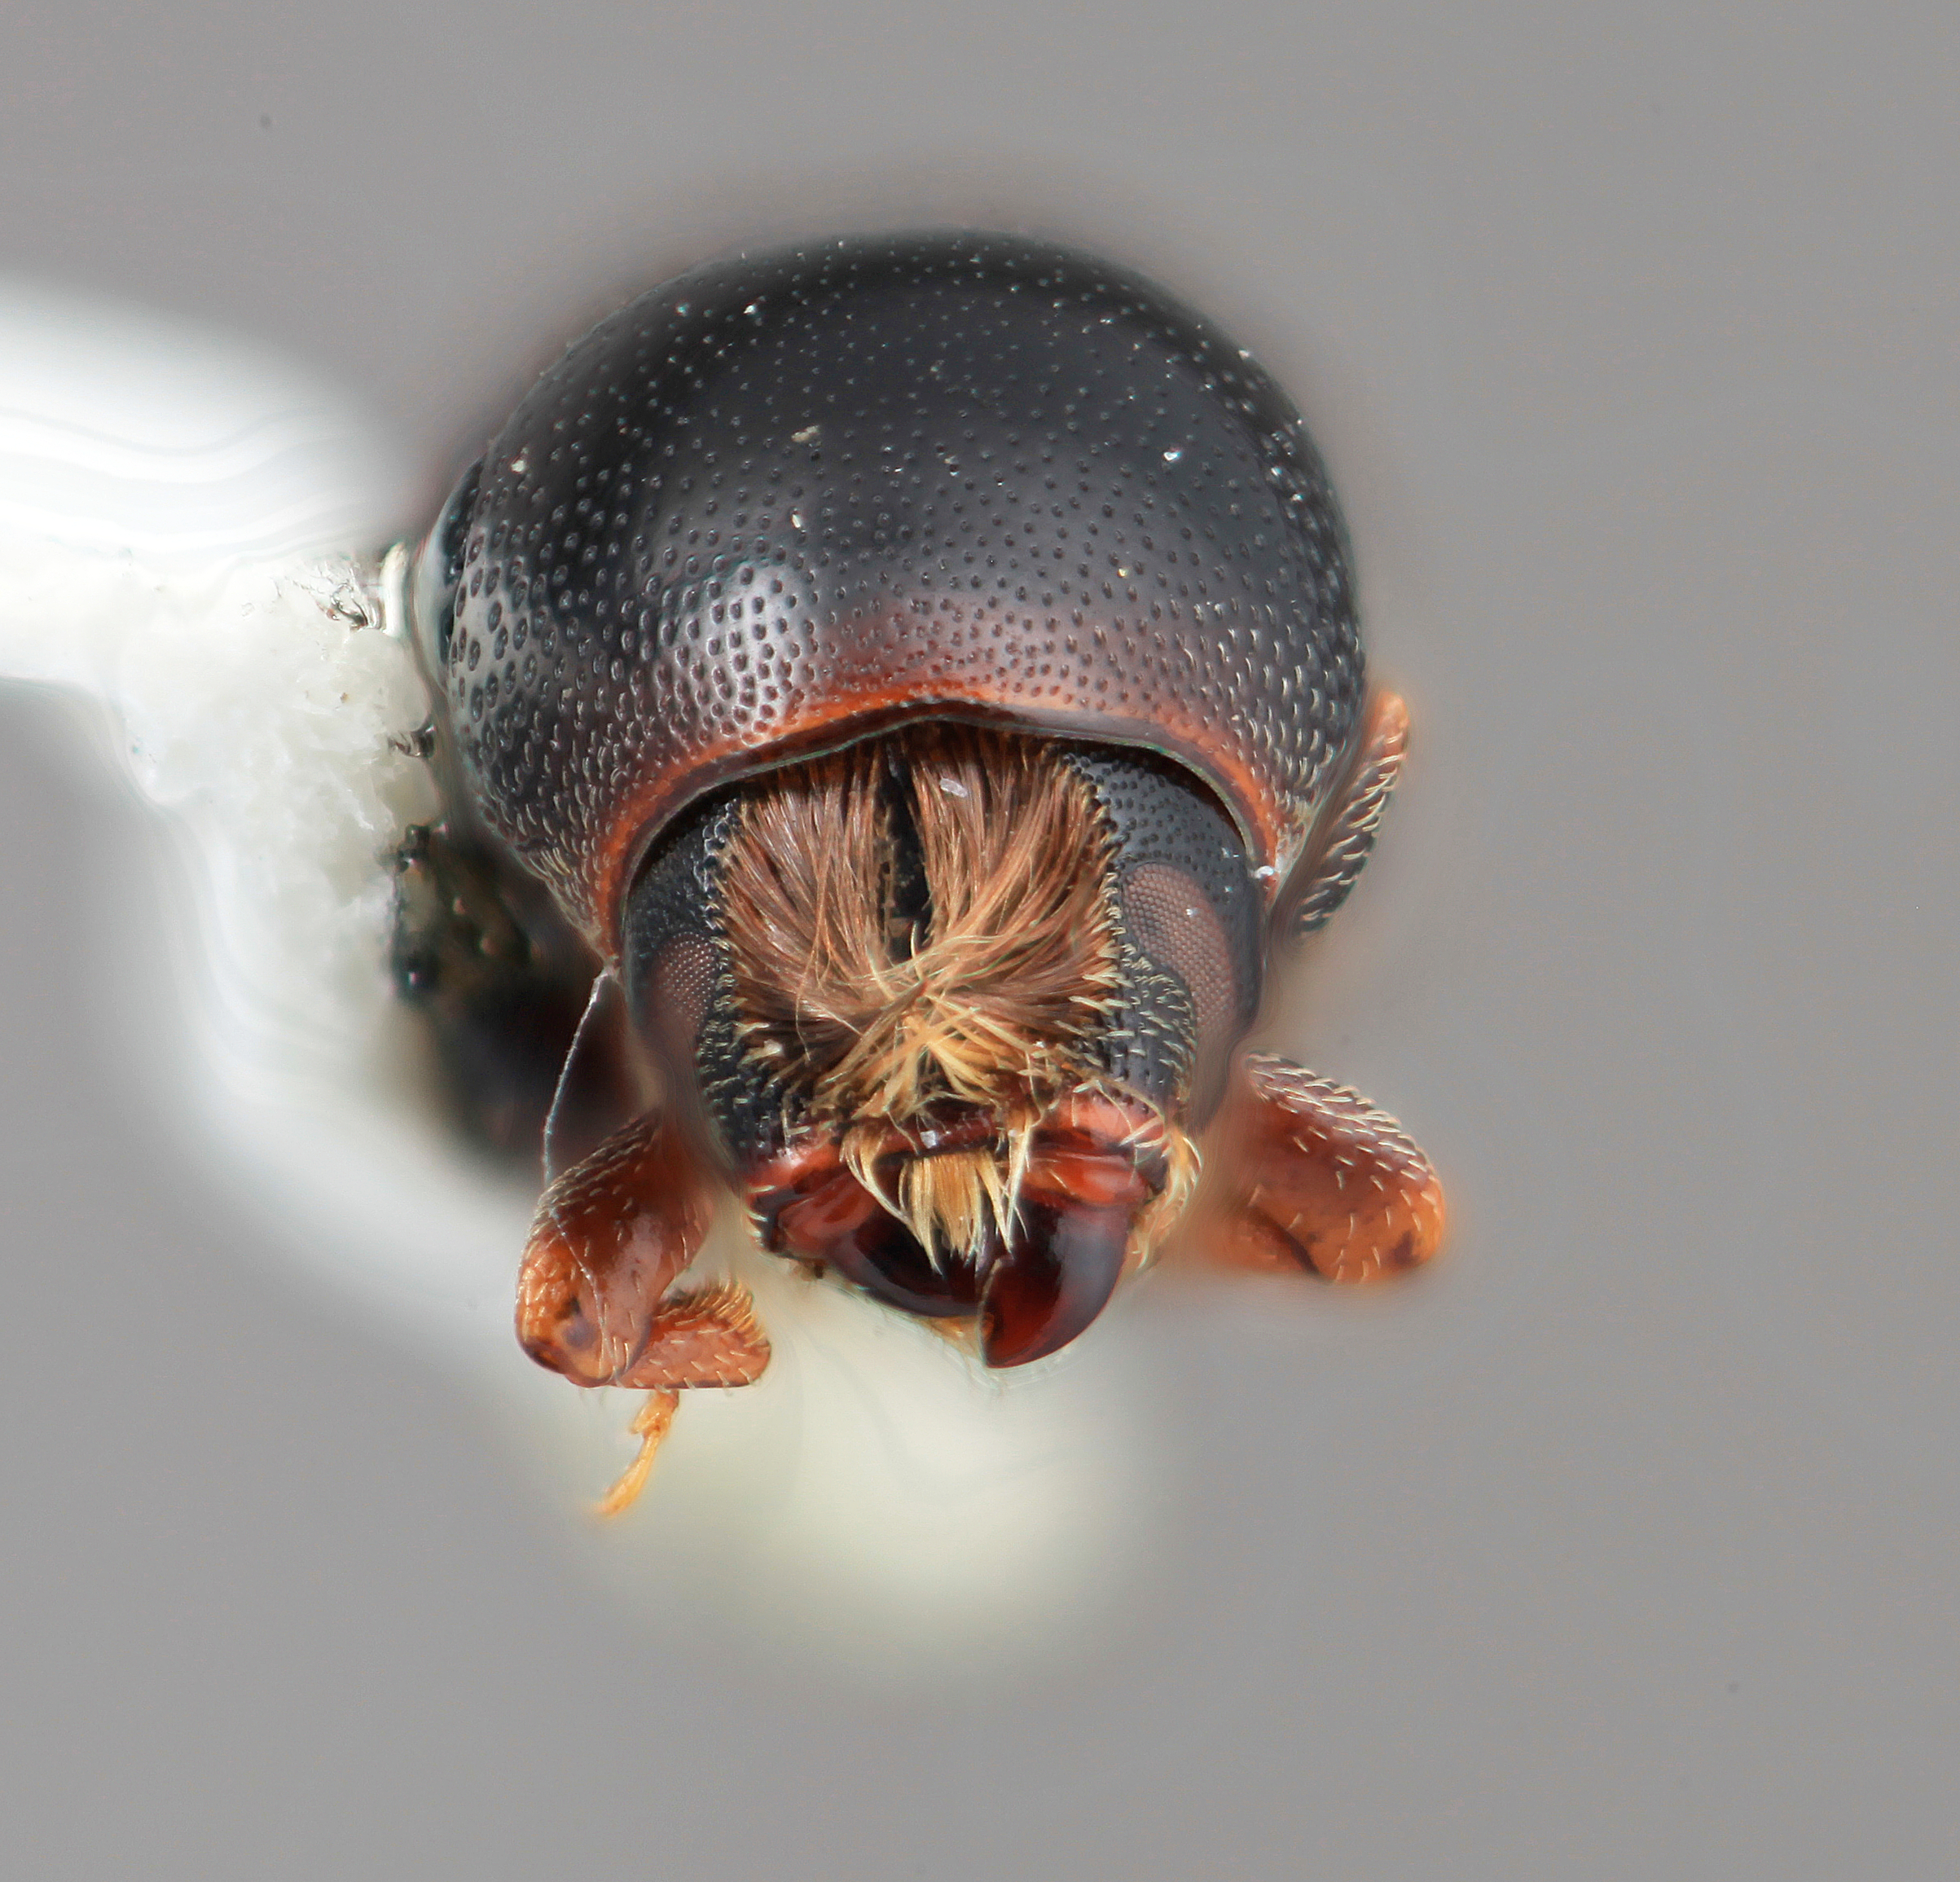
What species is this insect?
Scolytopsis orinocanus
